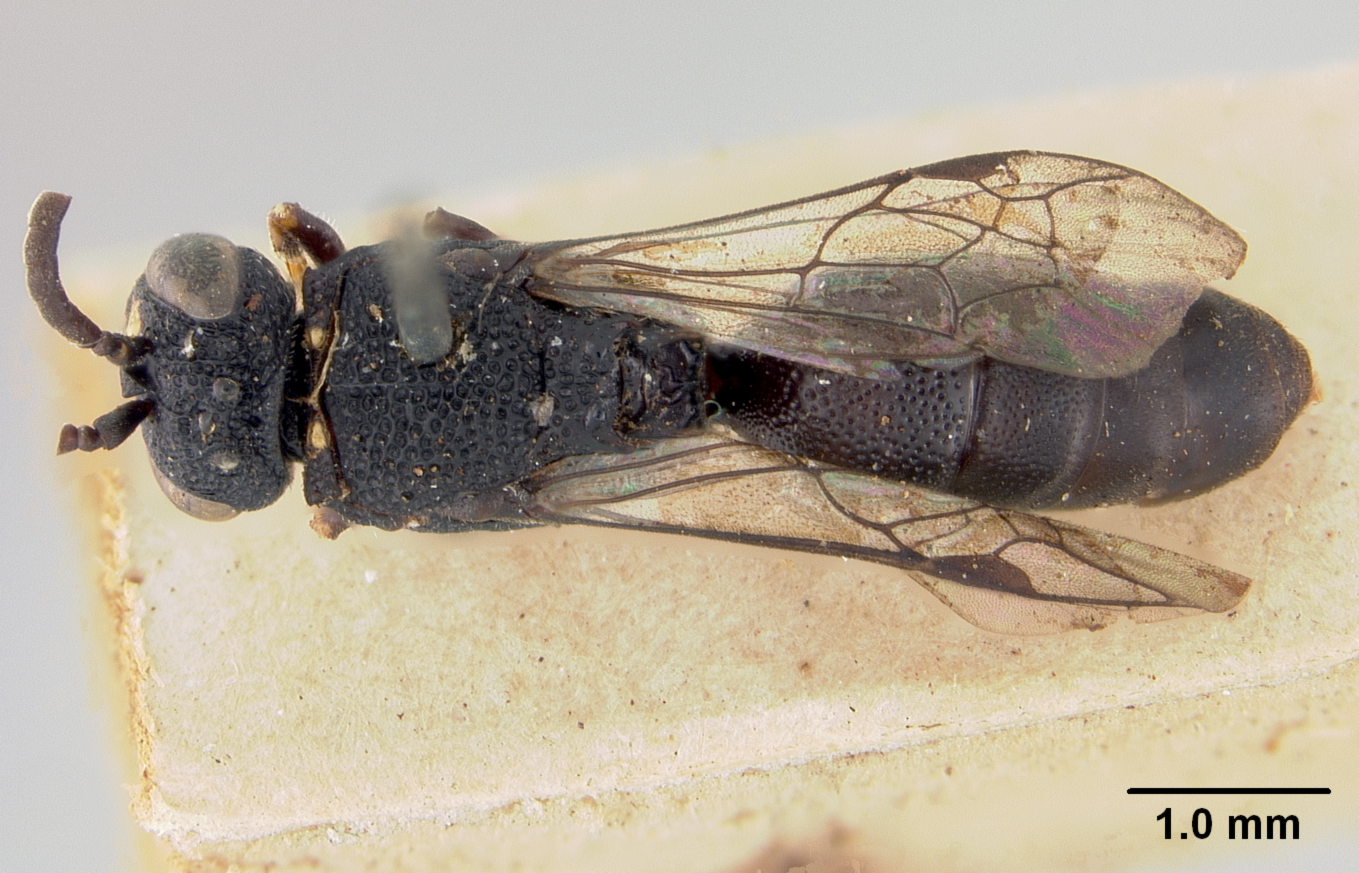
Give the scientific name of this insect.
Metahylaeus cribratus
